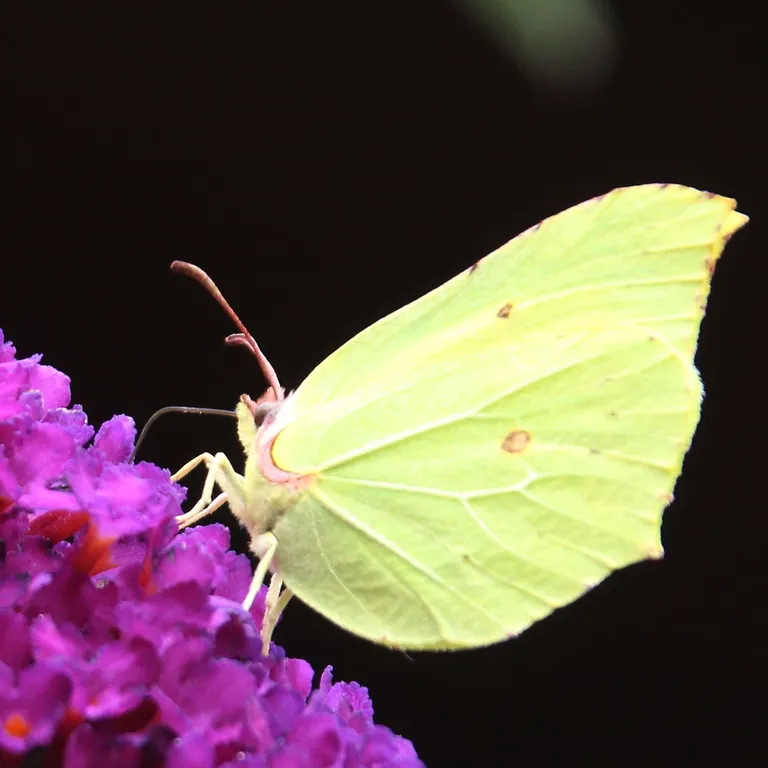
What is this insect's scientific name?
Gonepteryx rhamni
